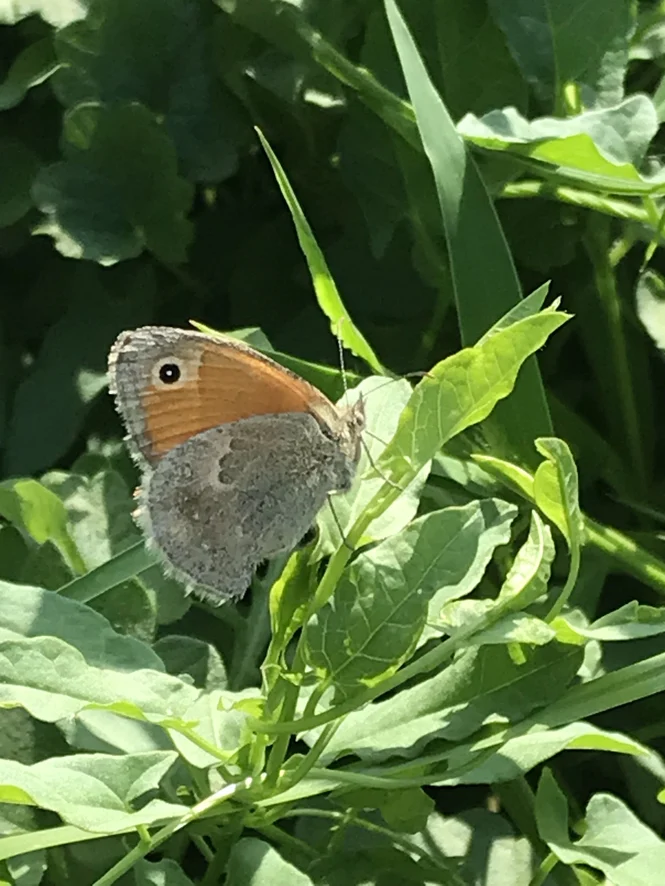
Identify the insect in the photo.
Coenonympha pamphilus
